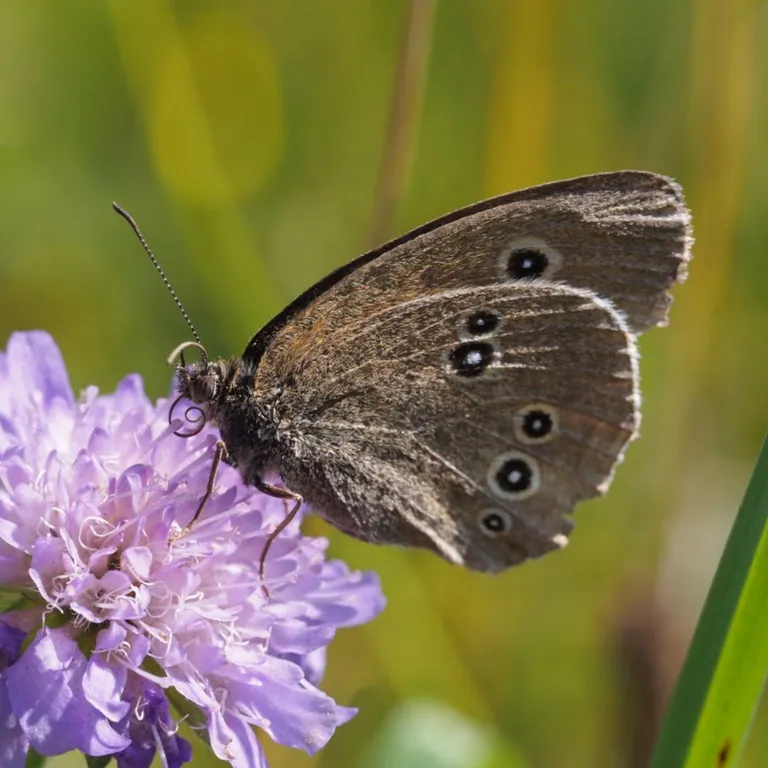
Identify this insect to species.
Aphantopus hyperantus
